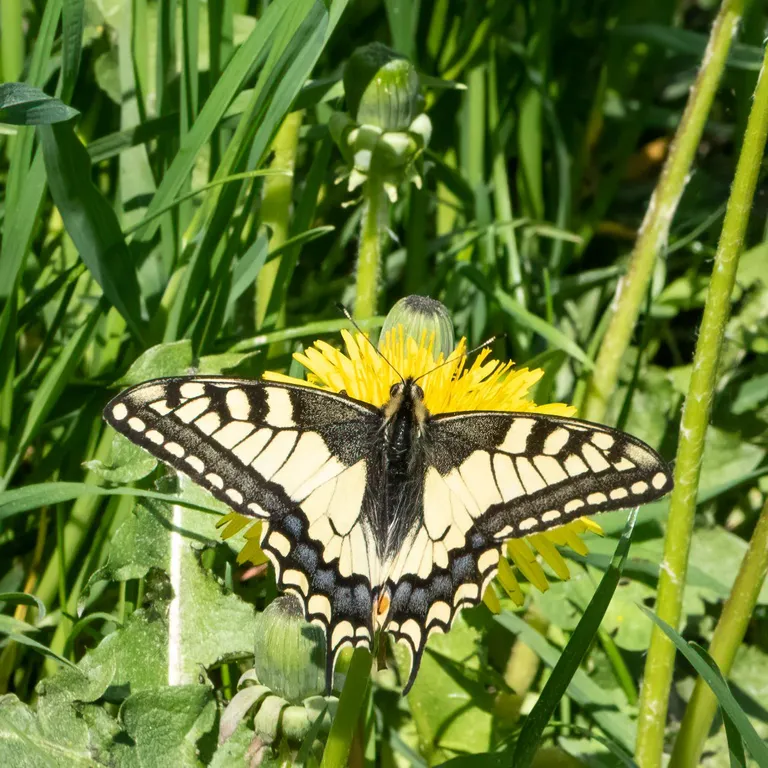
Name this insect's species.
Papilio machaon
